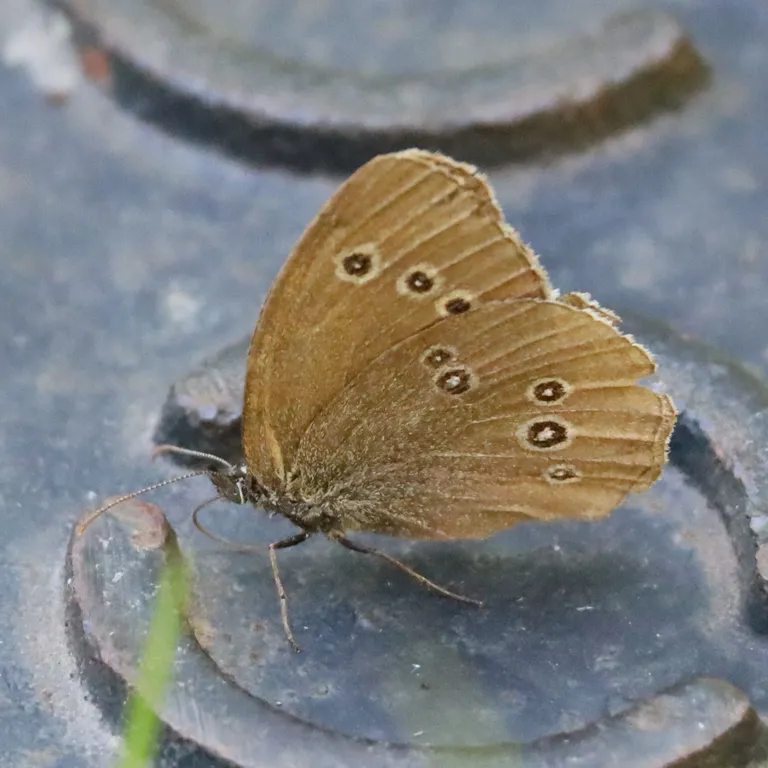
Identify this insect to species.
Aphantopus hyperantus
